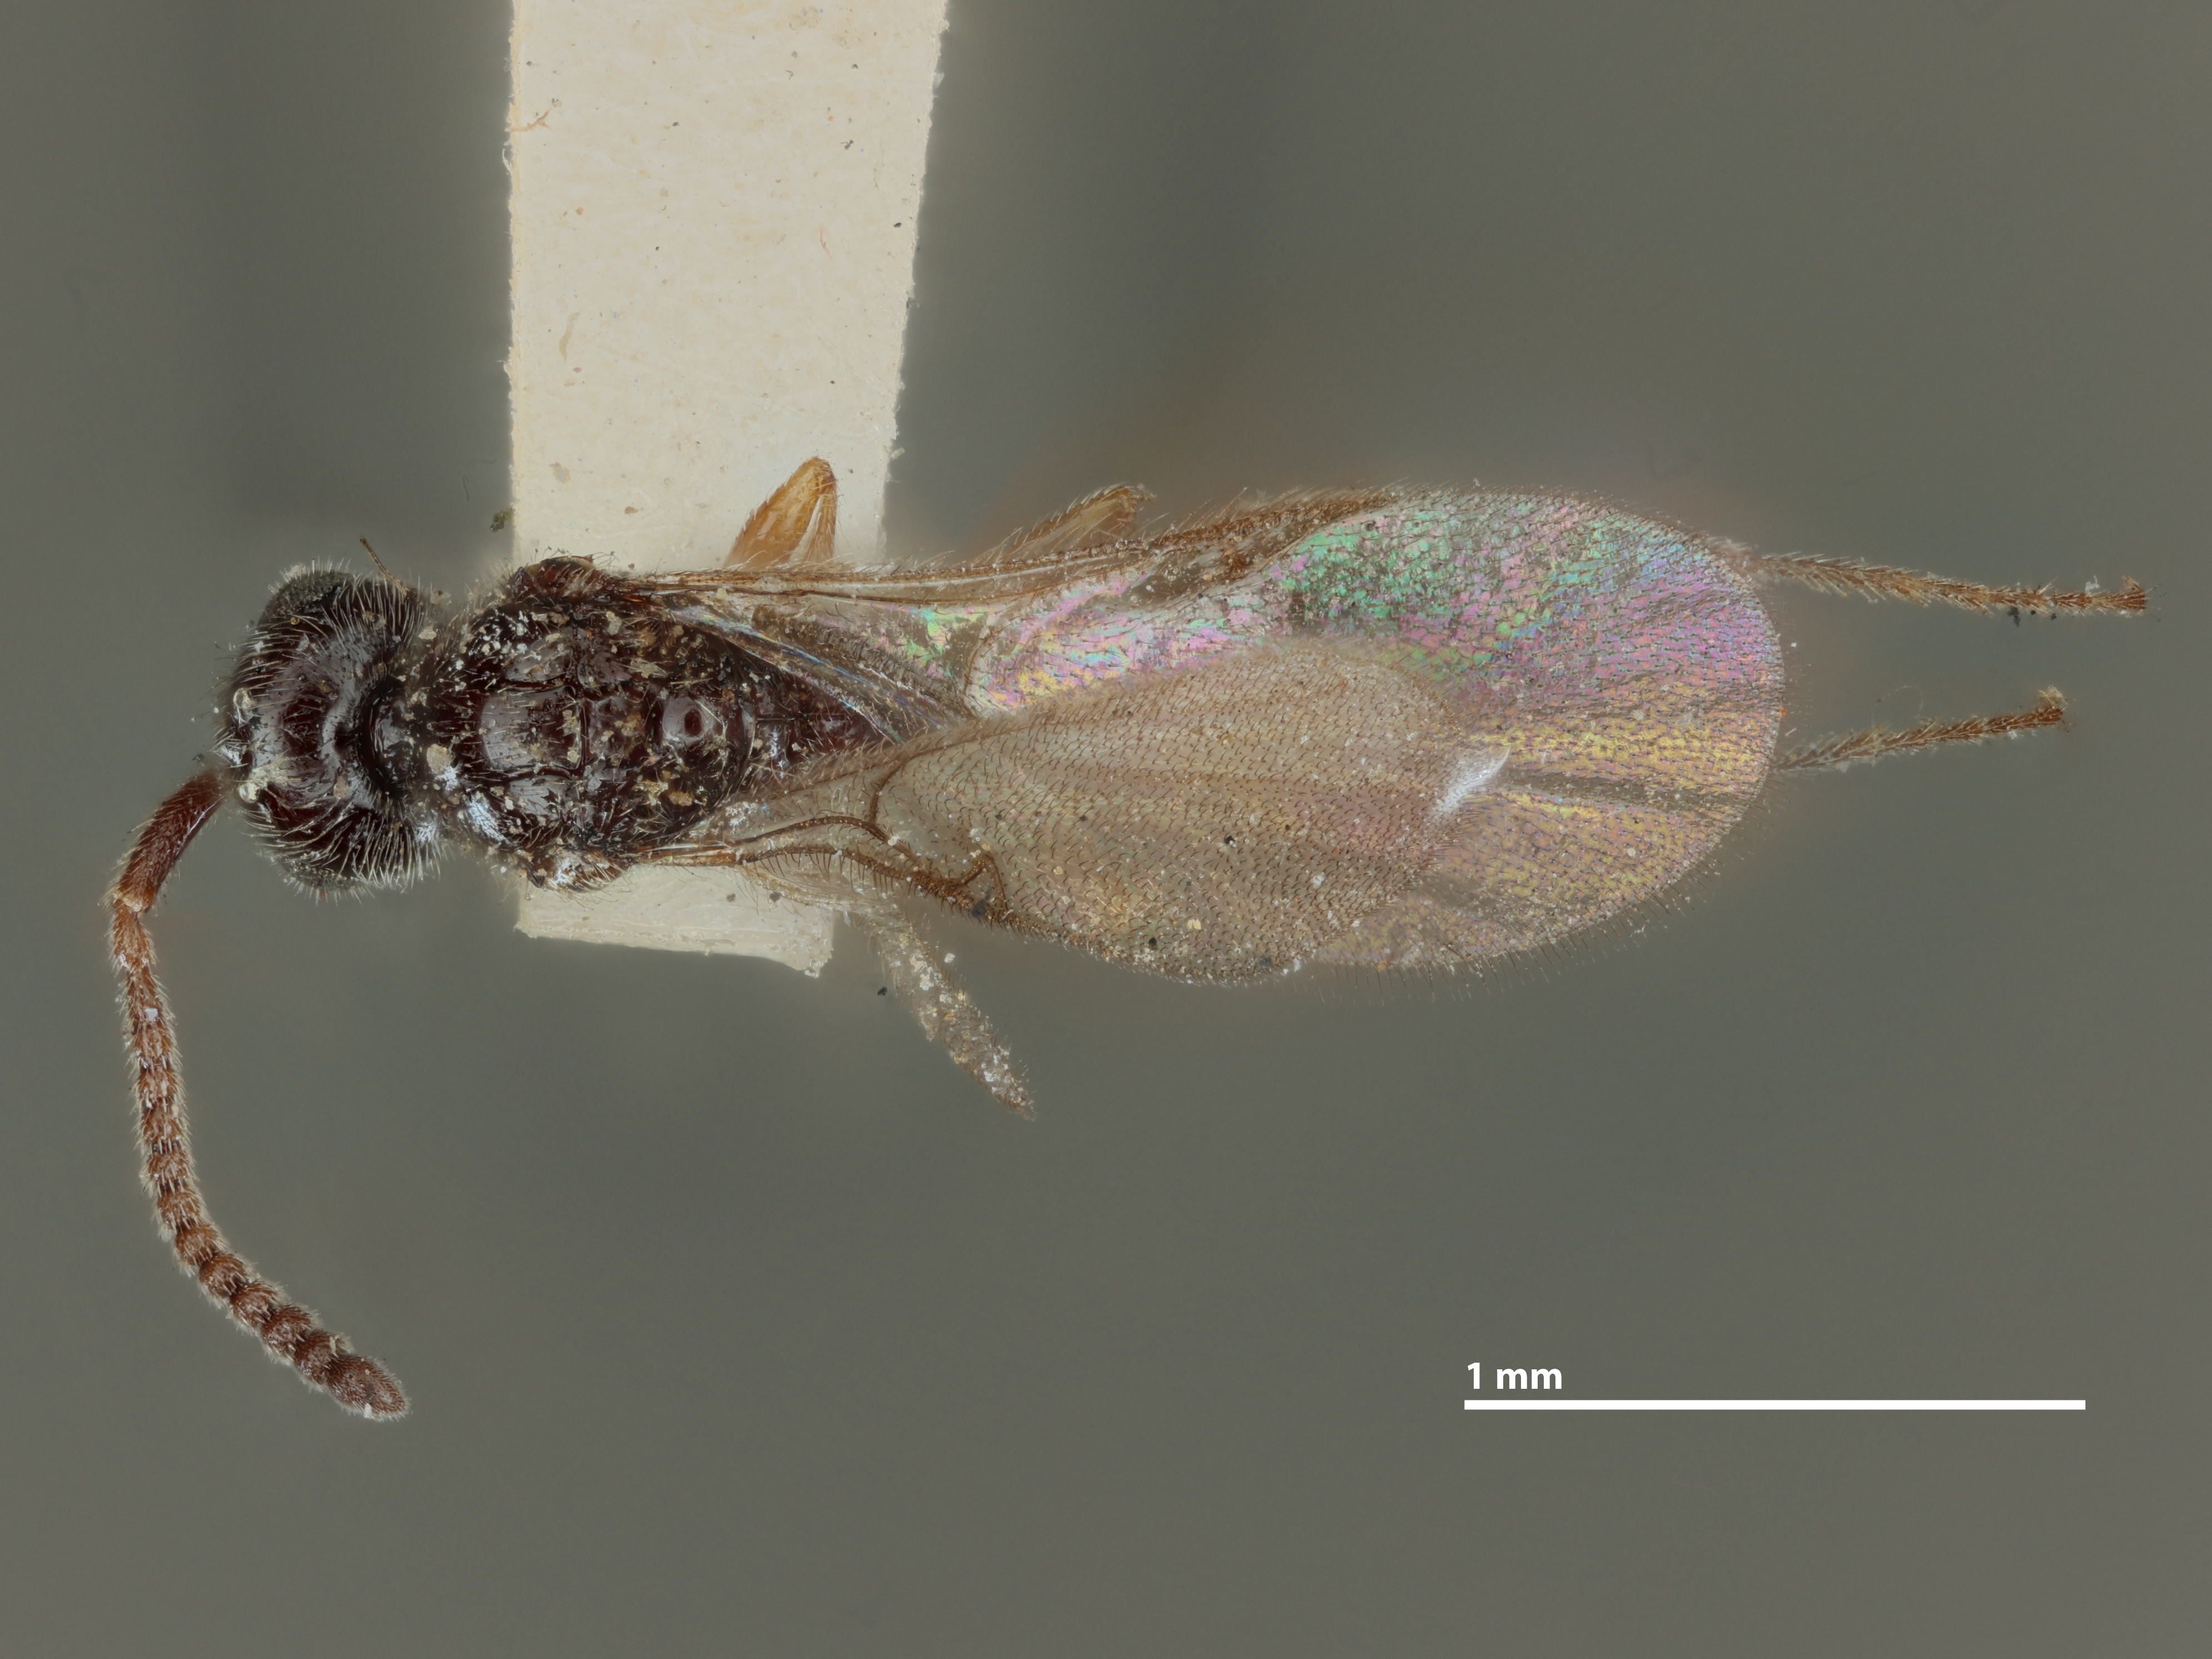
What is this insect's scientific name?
Anectata californica
